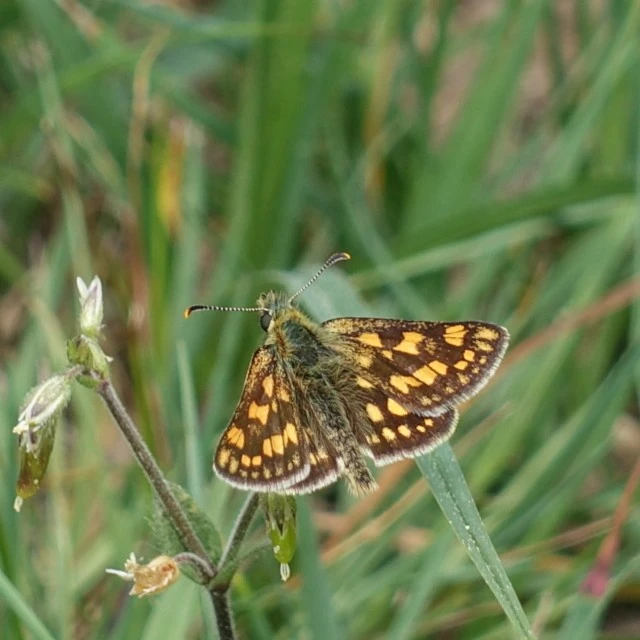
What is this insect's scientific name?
Carterocephalus palaemon
